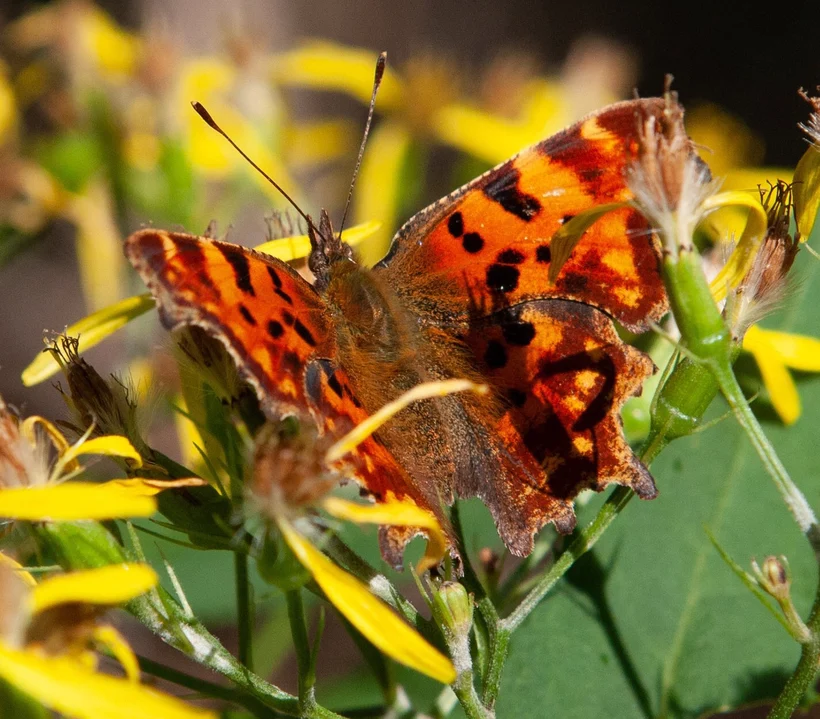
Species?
Polygonia c-album
